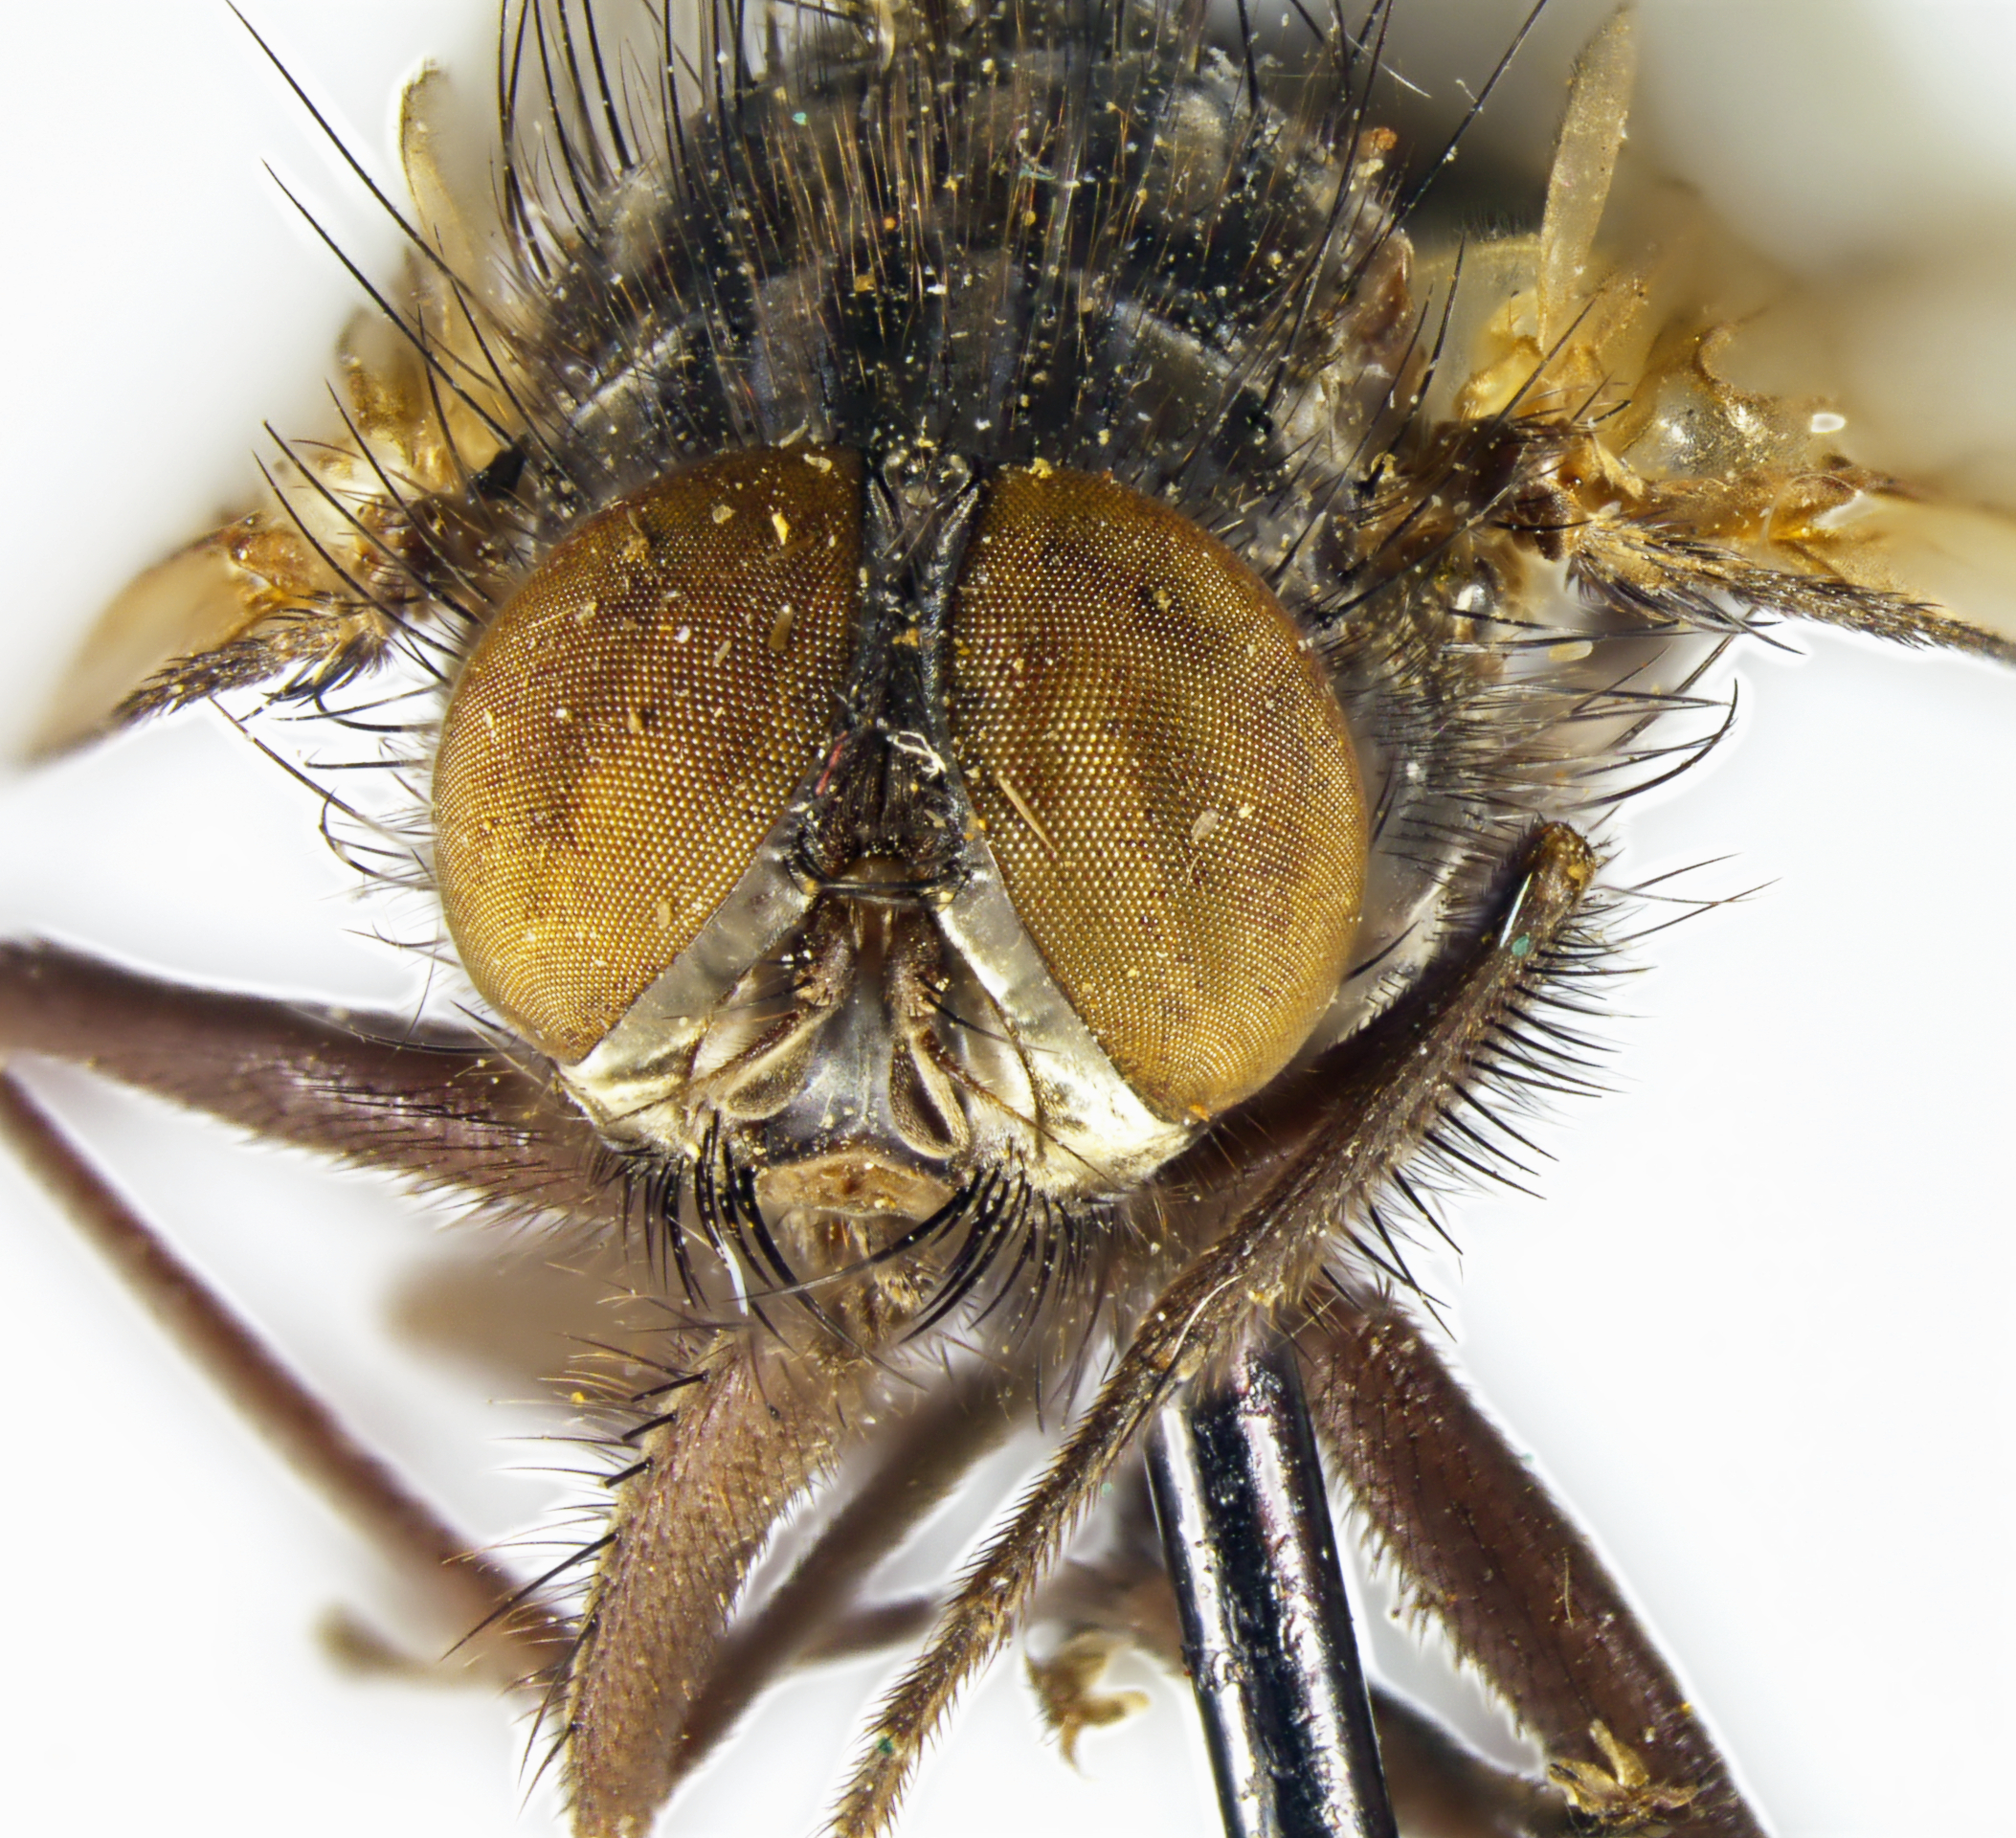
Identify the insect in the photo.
Mydaea canescens
